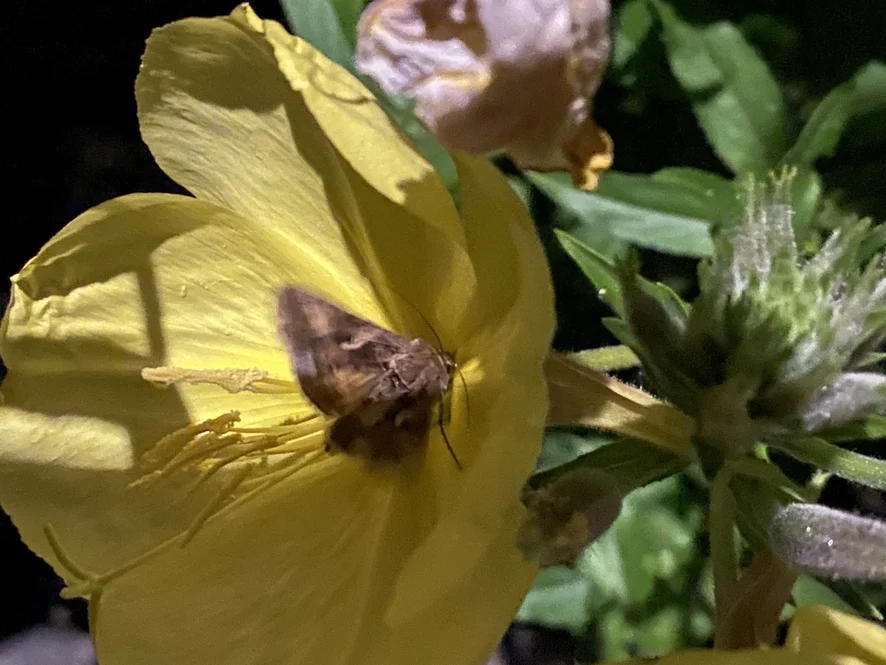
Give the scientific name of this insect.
Autographa gamma
